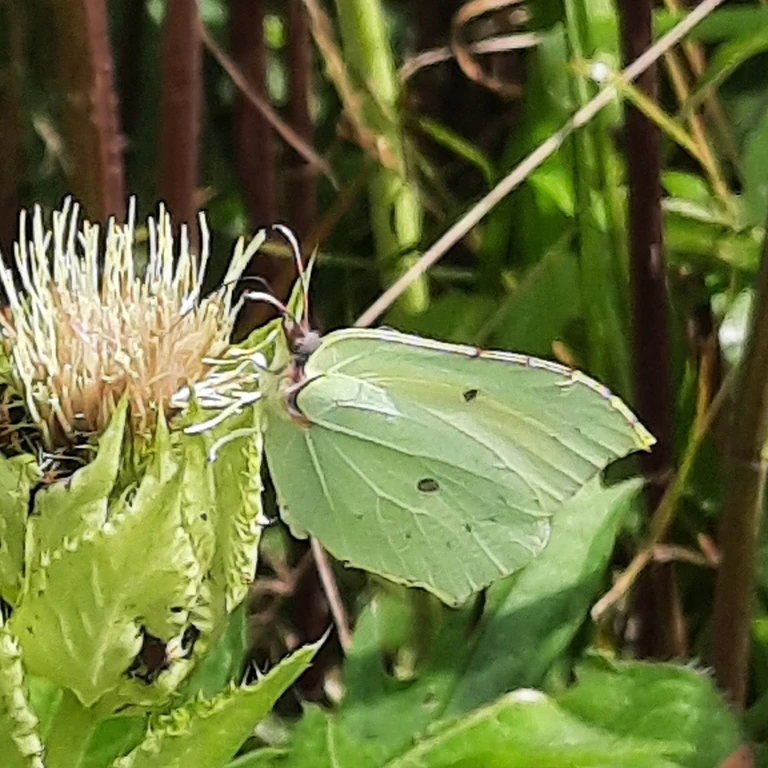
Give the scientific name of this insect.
Gonepteryx rhamni
